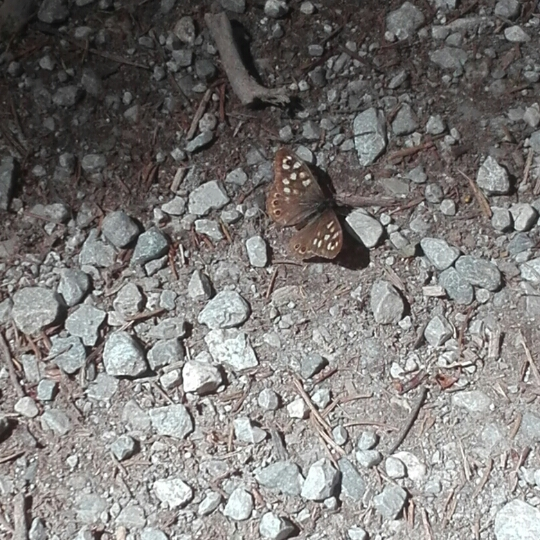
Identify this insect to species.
Pararge aegeria
